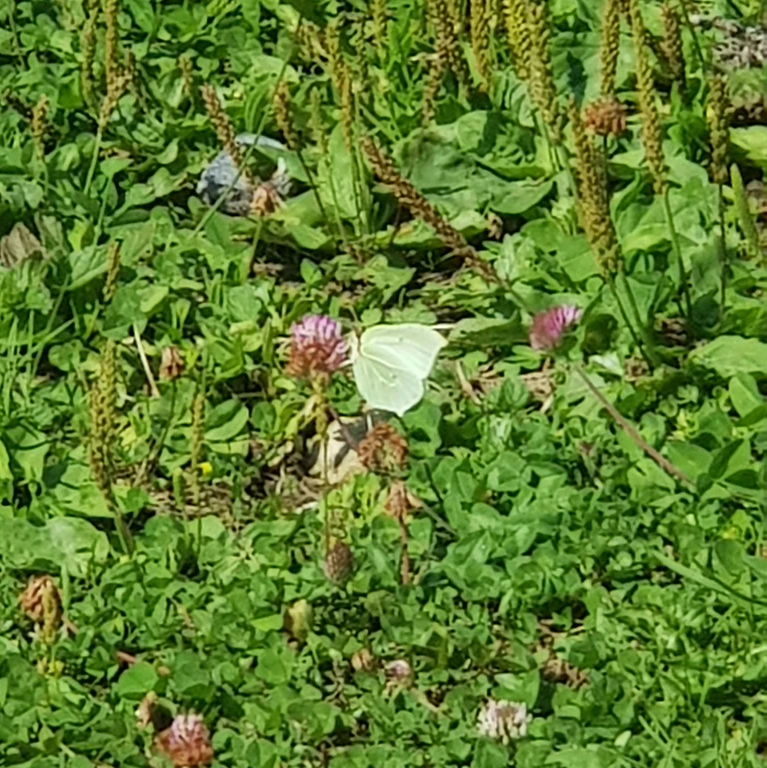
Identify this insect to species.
Gonepteryx rhamni
